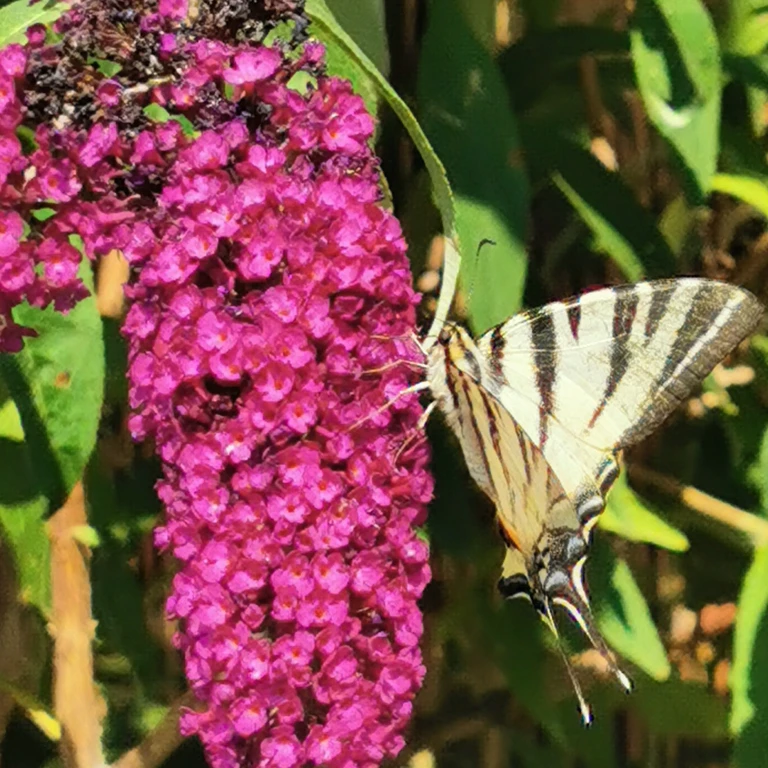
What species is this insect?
Iphiclides podalirius
